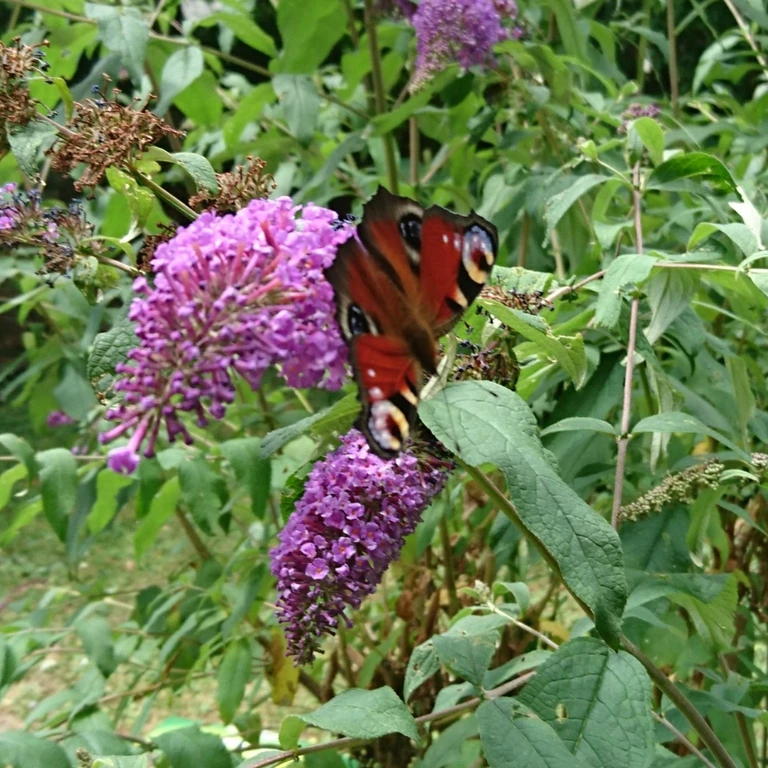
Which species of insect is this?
Aglais io
